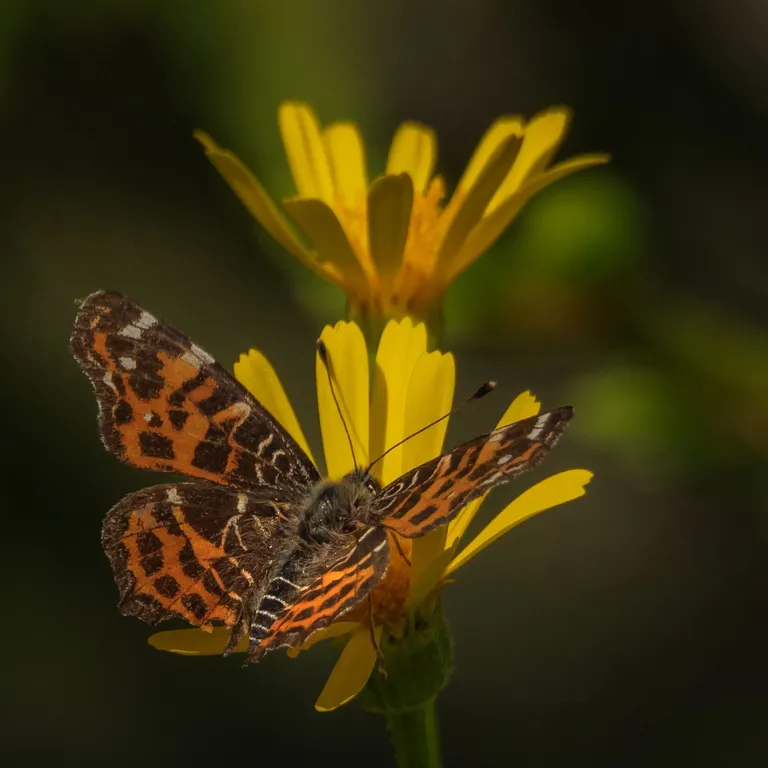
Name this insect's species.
Araschnia levana
